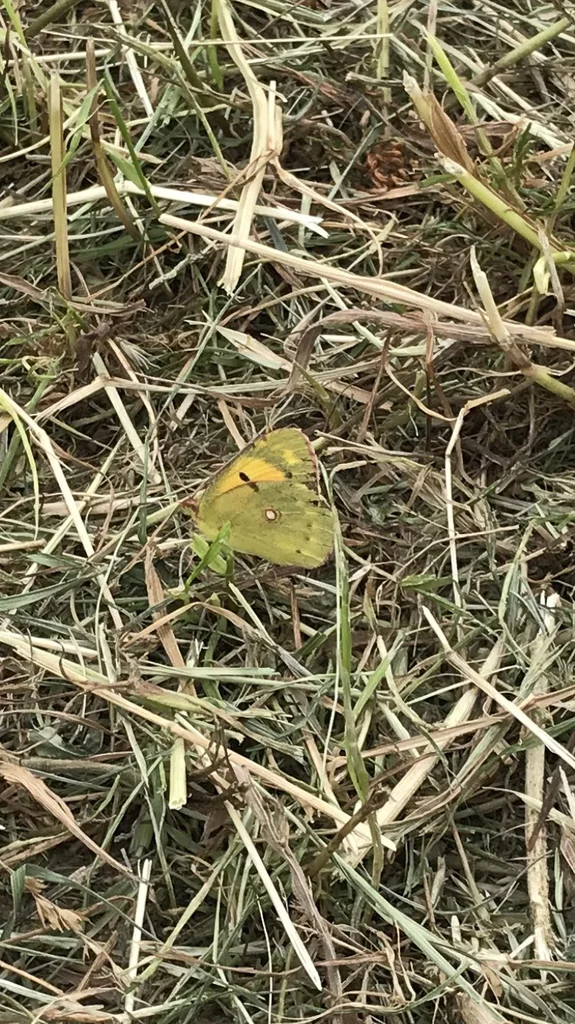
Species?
Colias croceus
